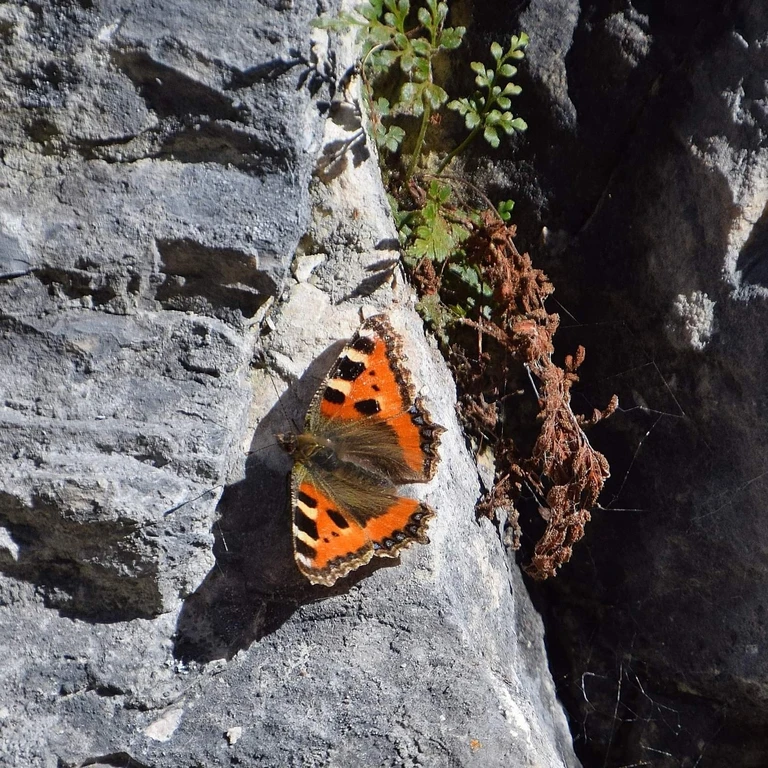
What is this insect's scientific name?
Aglais urticae
